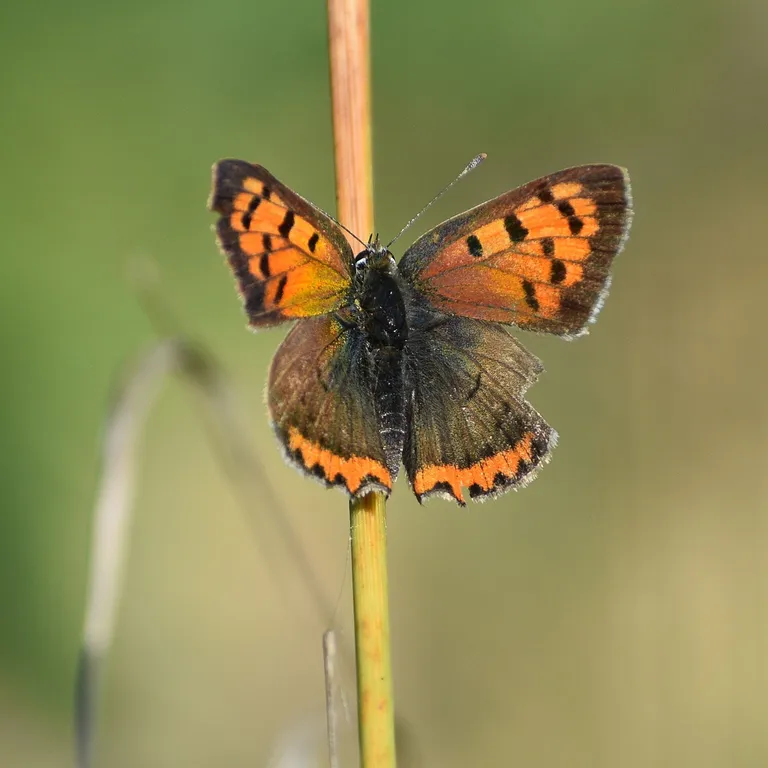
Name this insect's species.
Lycaena phlaeas
